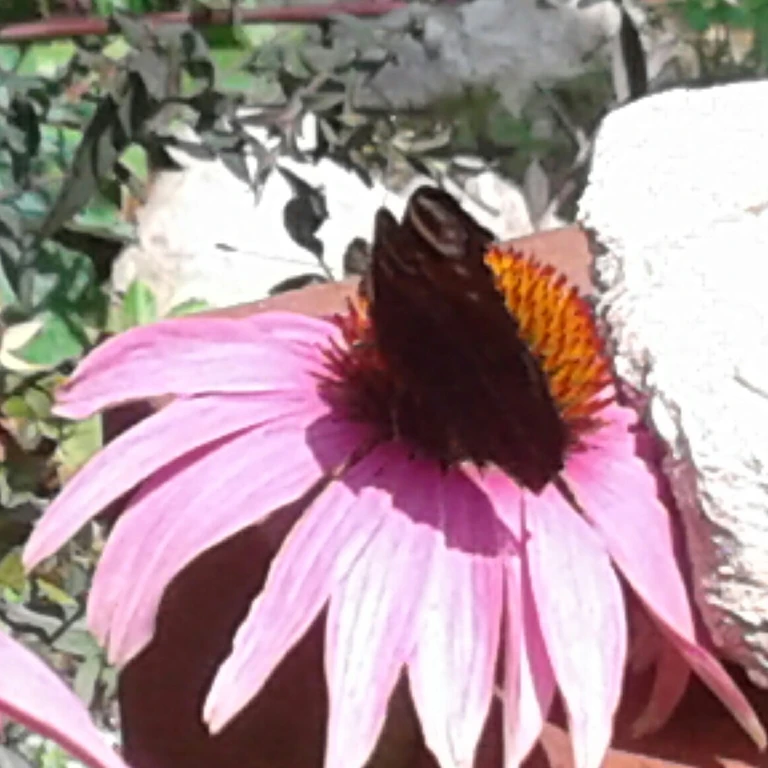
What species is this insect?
Aglais io
